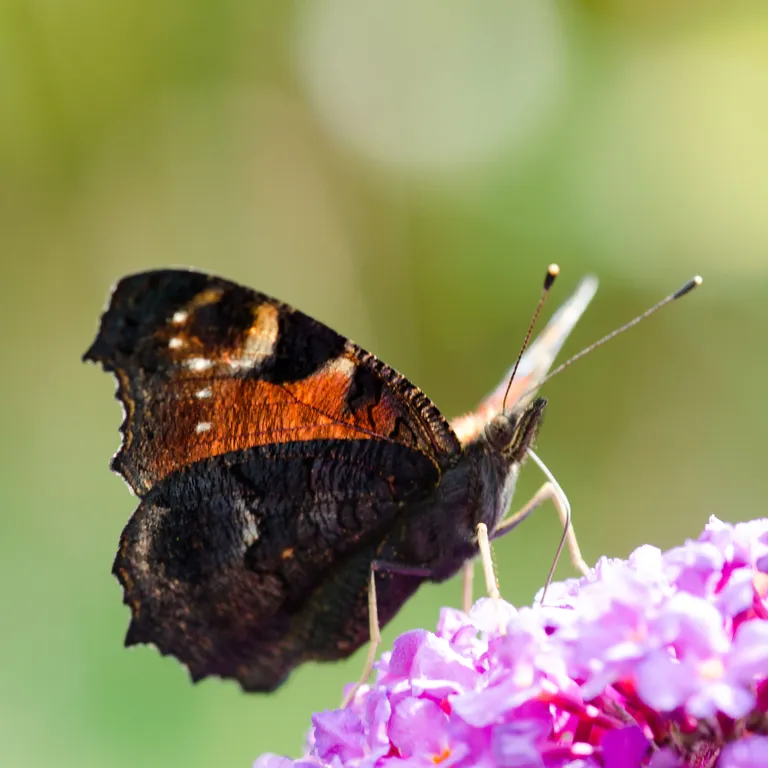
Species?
Aglais io
